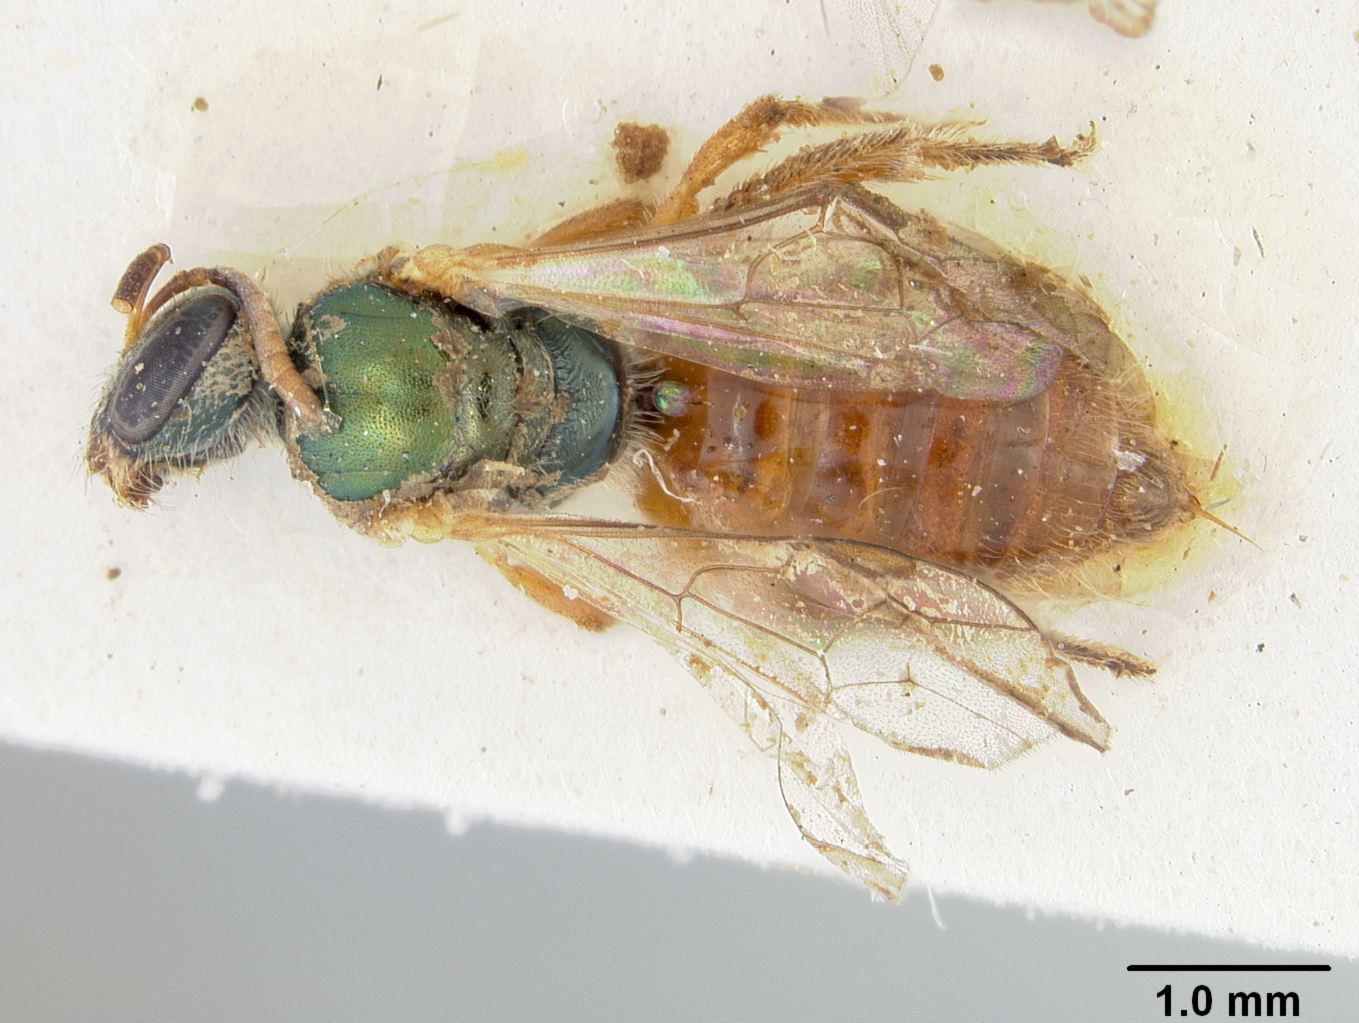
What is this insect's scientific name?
Halictus dotatus
